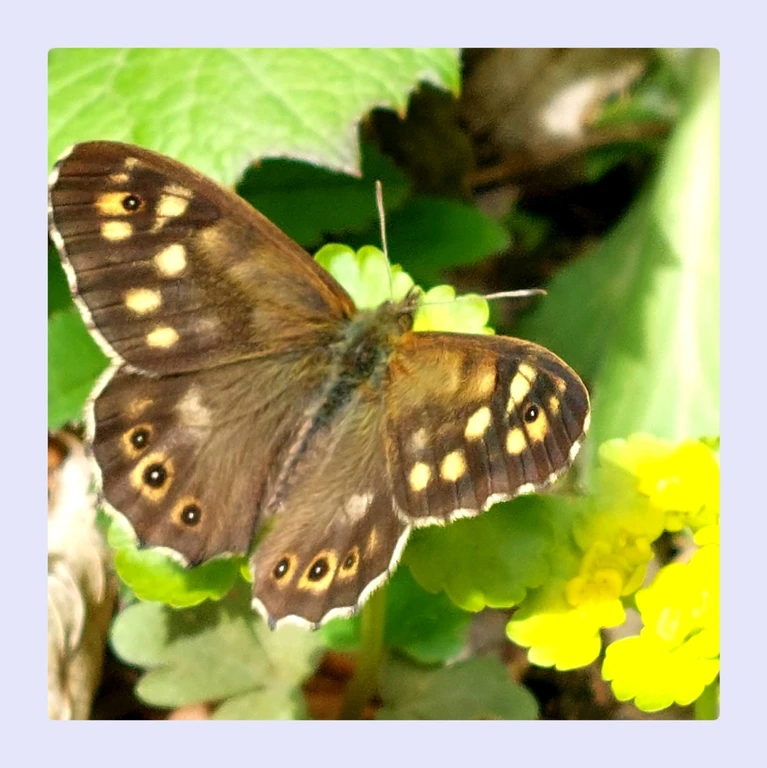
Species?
Pararge aegeria
